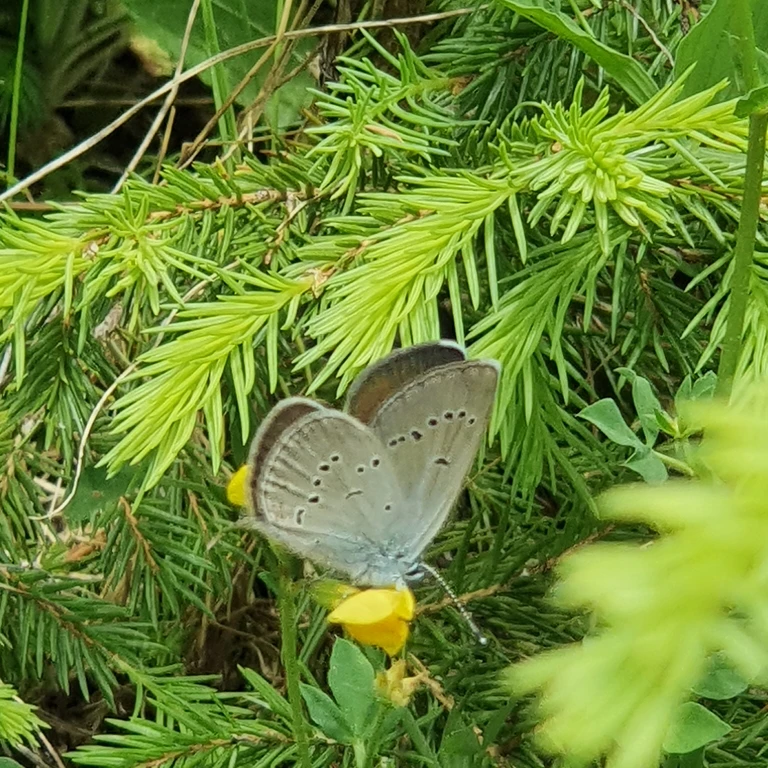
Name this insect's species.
Cyaniris semiargus
